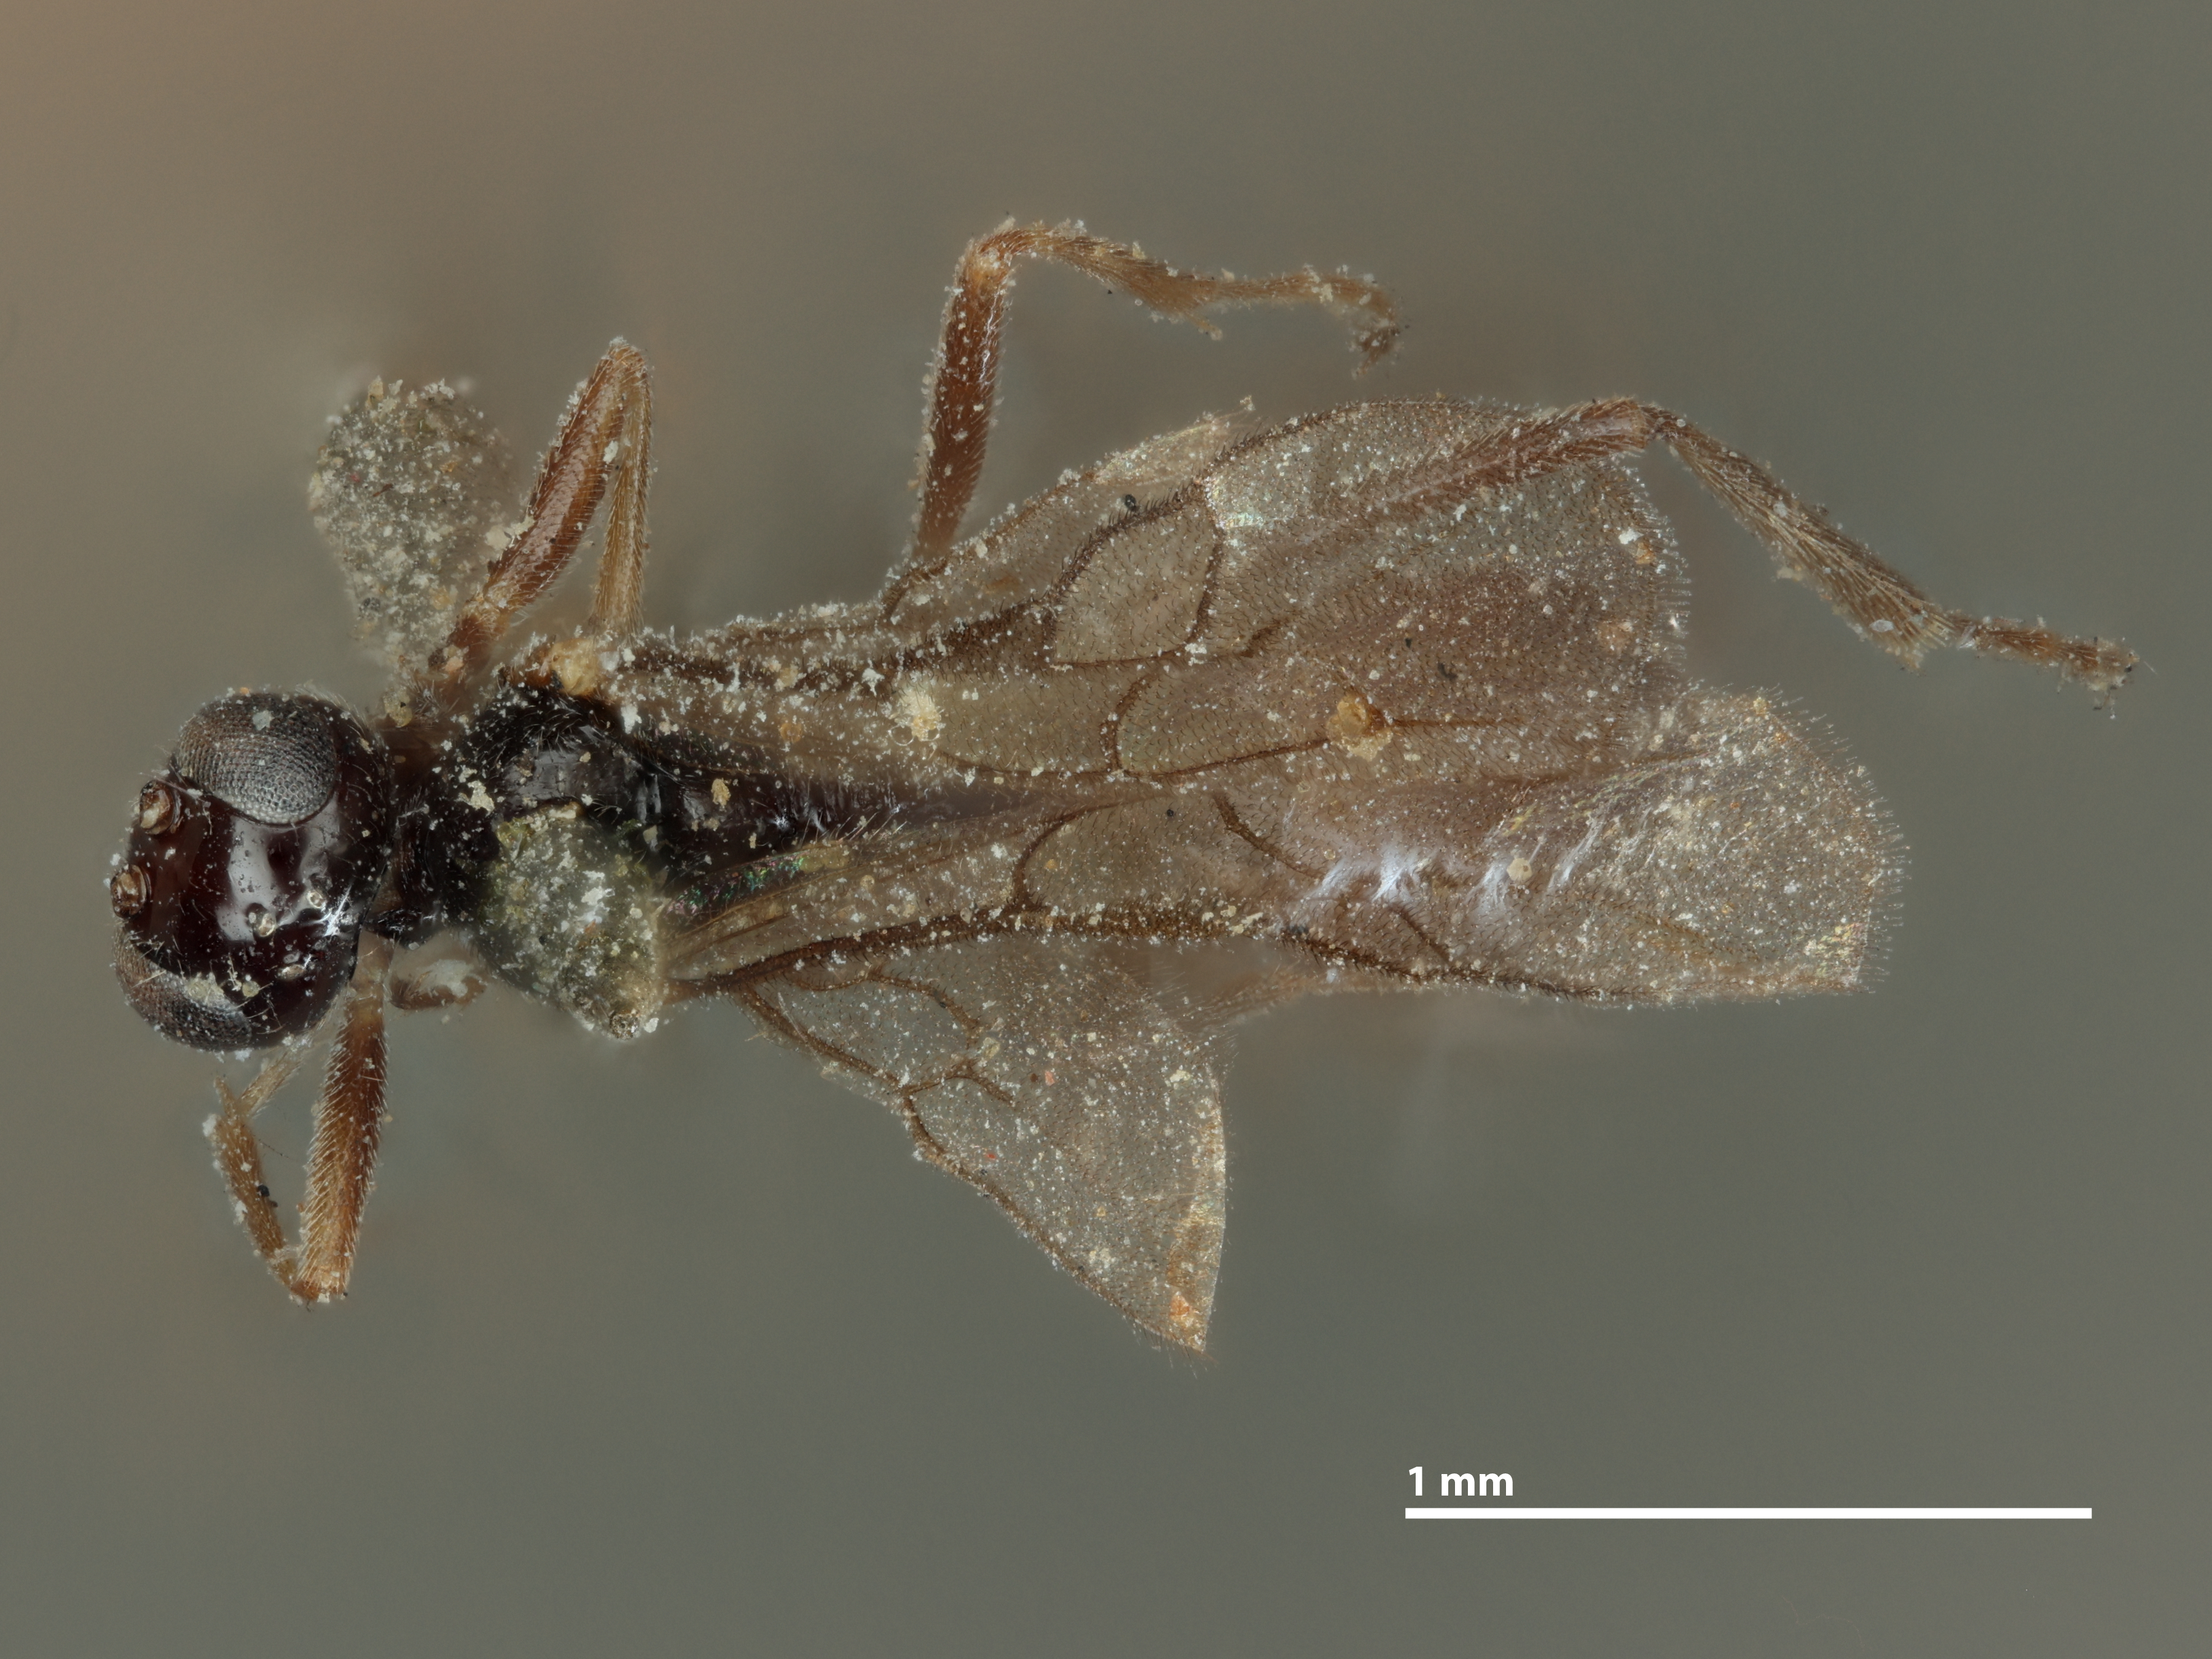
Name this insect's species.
Acrolyta karlukensis
